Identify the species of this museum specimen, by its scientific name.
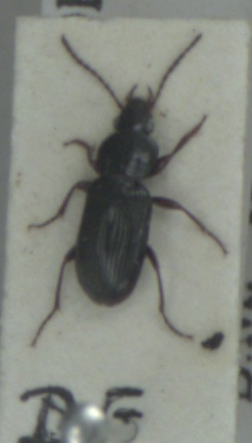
Pterostichus diligens
